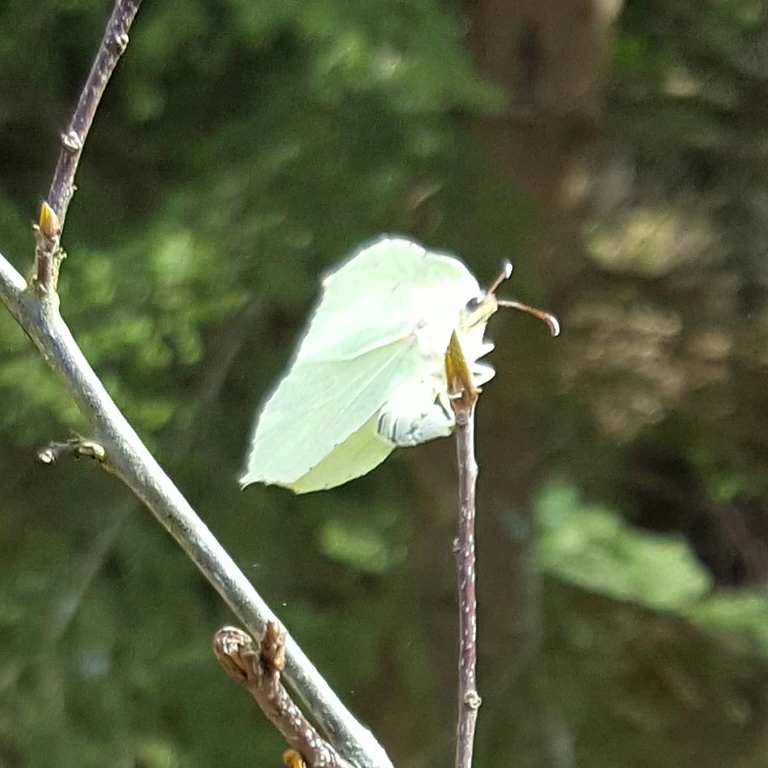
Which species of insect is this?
Gonepteryx rhamni
